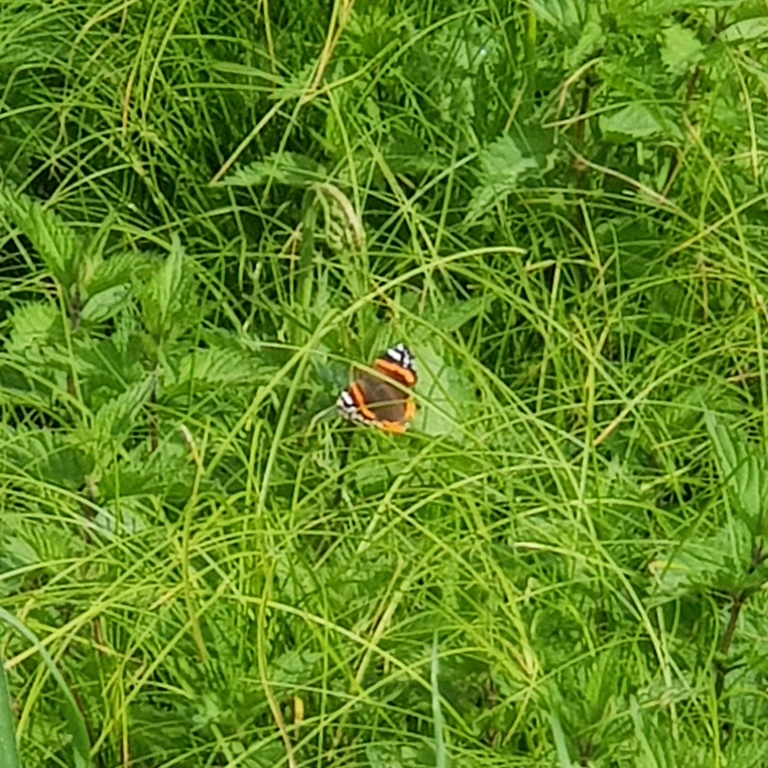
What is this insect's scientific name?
Vanessa atalanta
